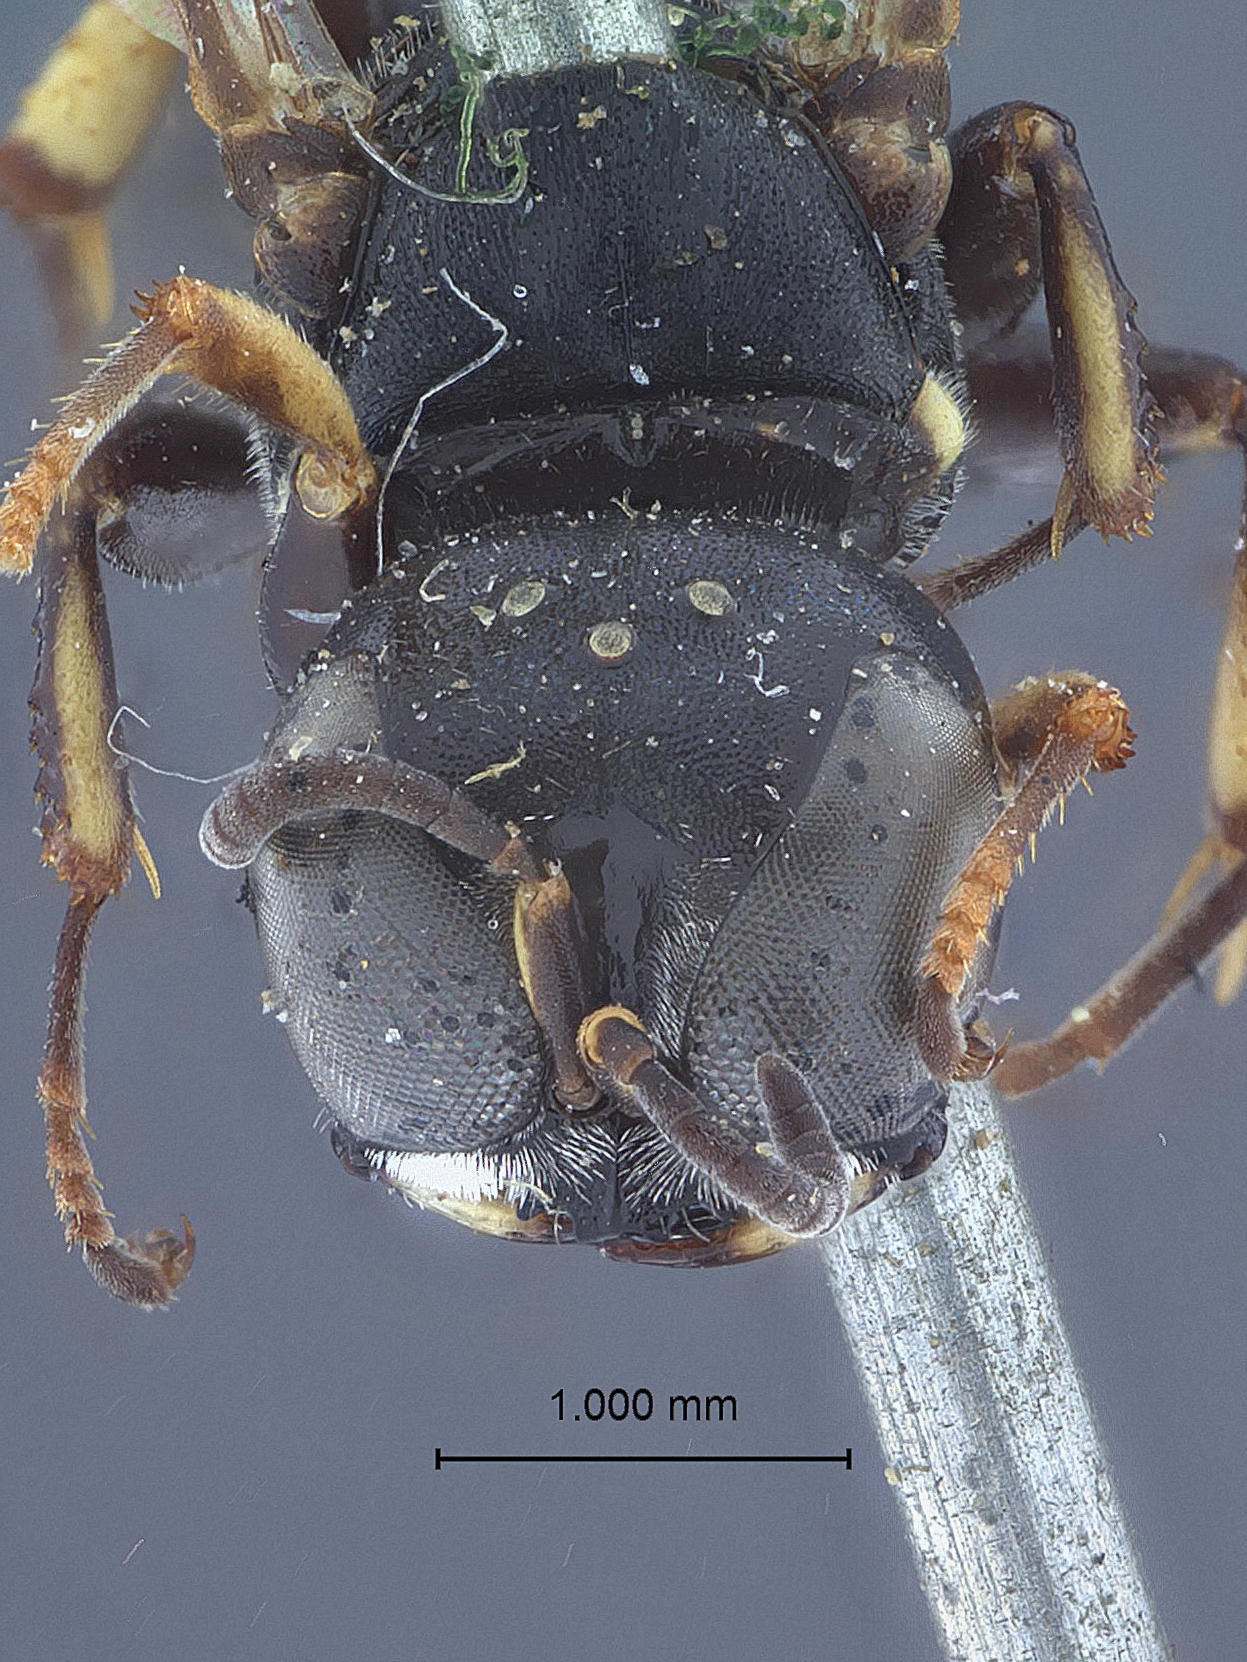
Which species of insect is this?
Crabro operus
